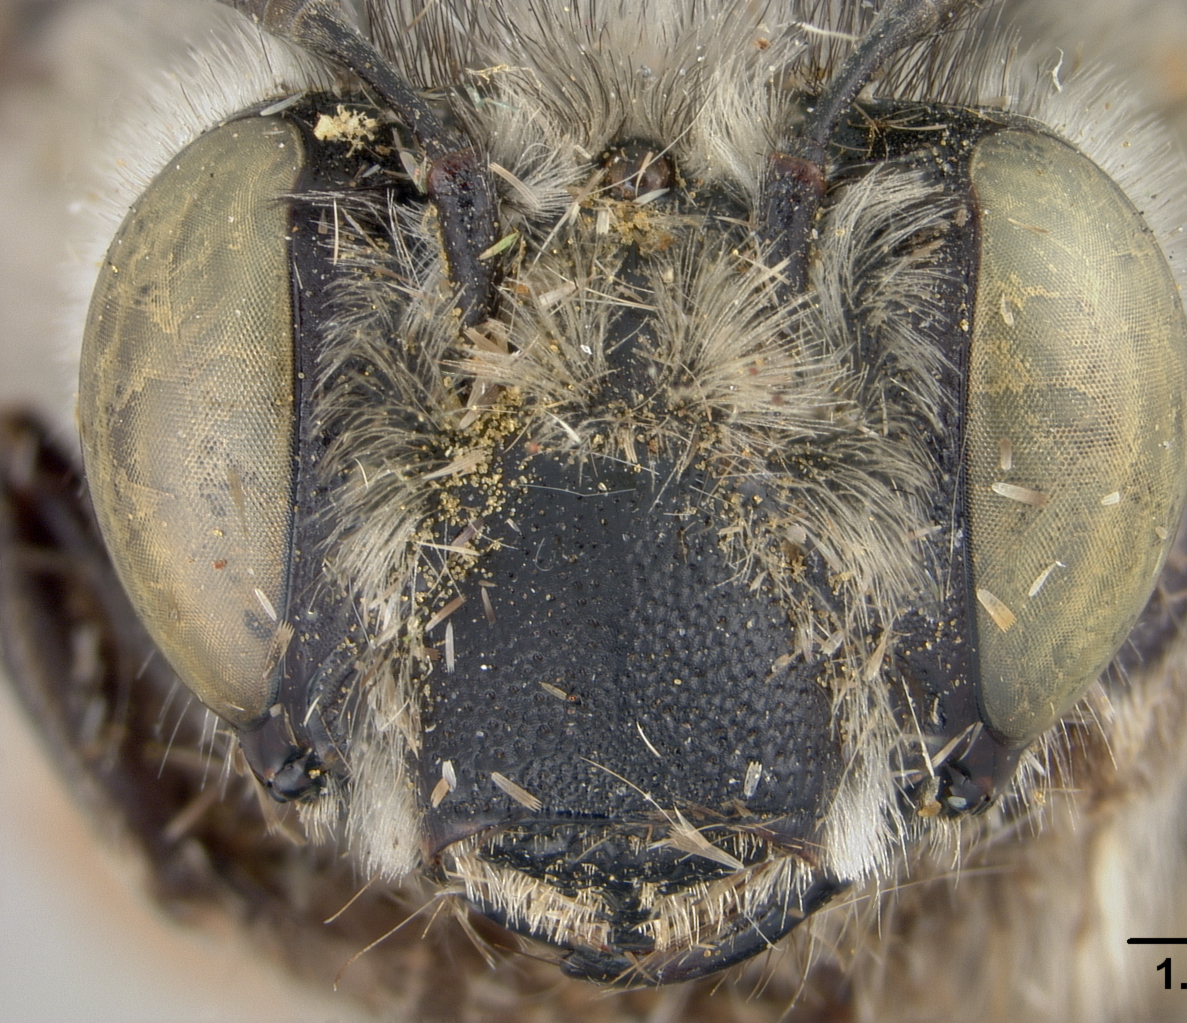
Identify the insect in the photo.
Anthophora porterae
